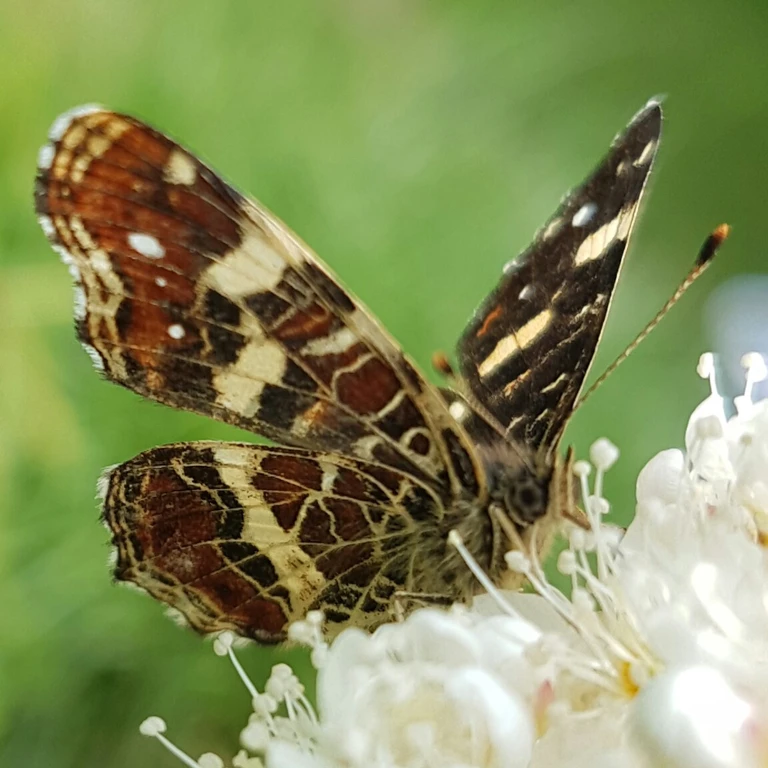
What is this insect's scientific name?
Araschnia levana
